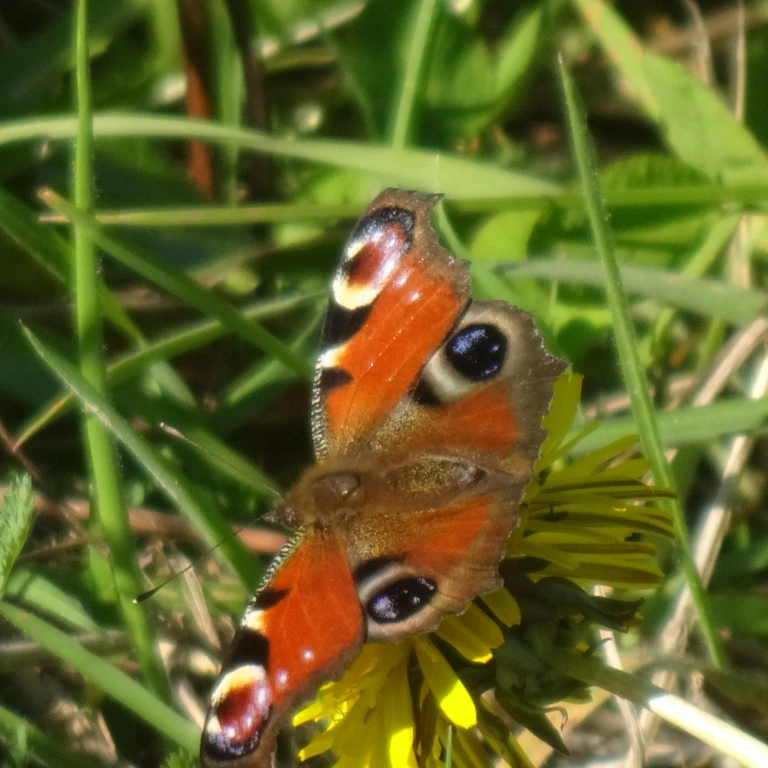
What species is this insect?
Aglais io
